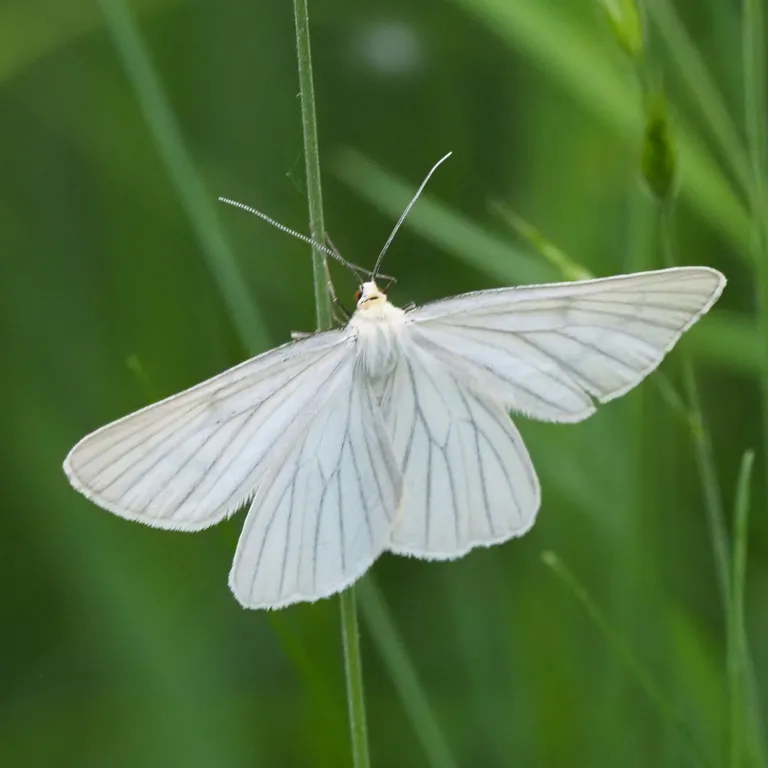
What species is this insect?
Siona lineata
